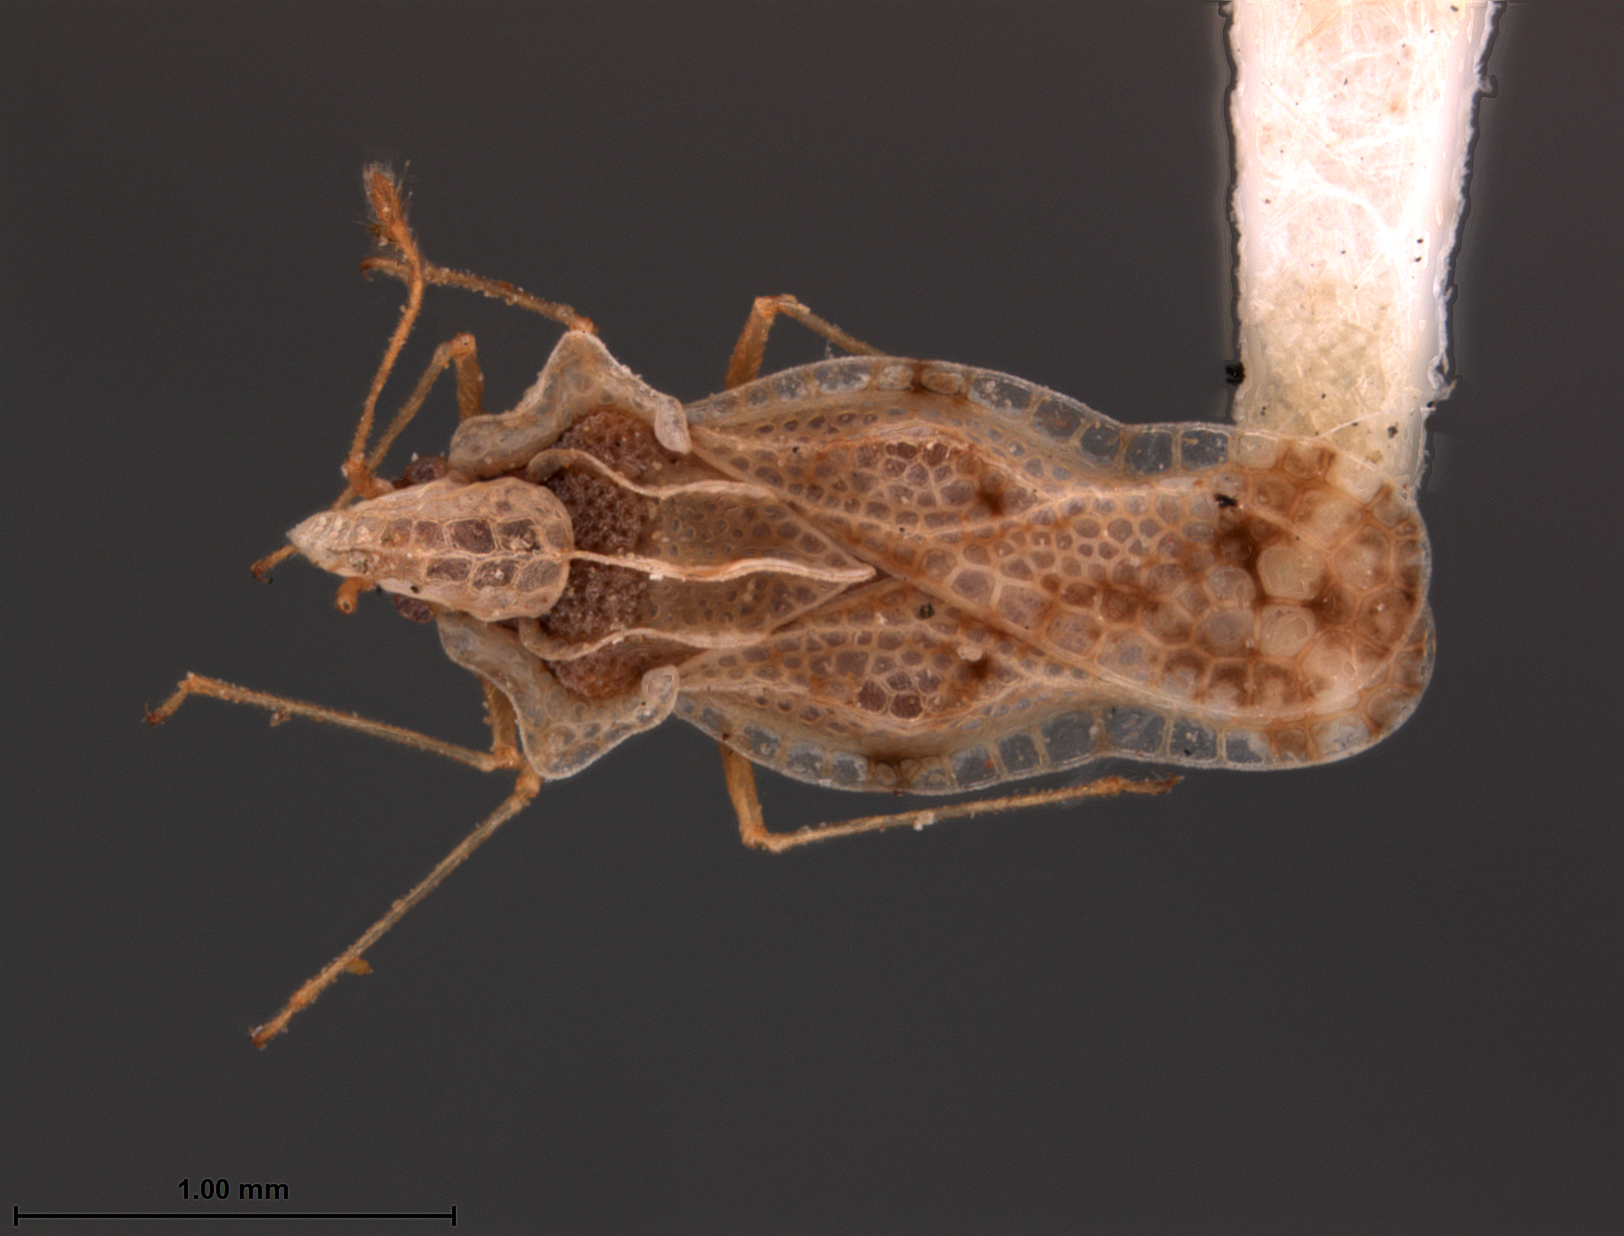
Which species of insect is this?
Corythaica costata
